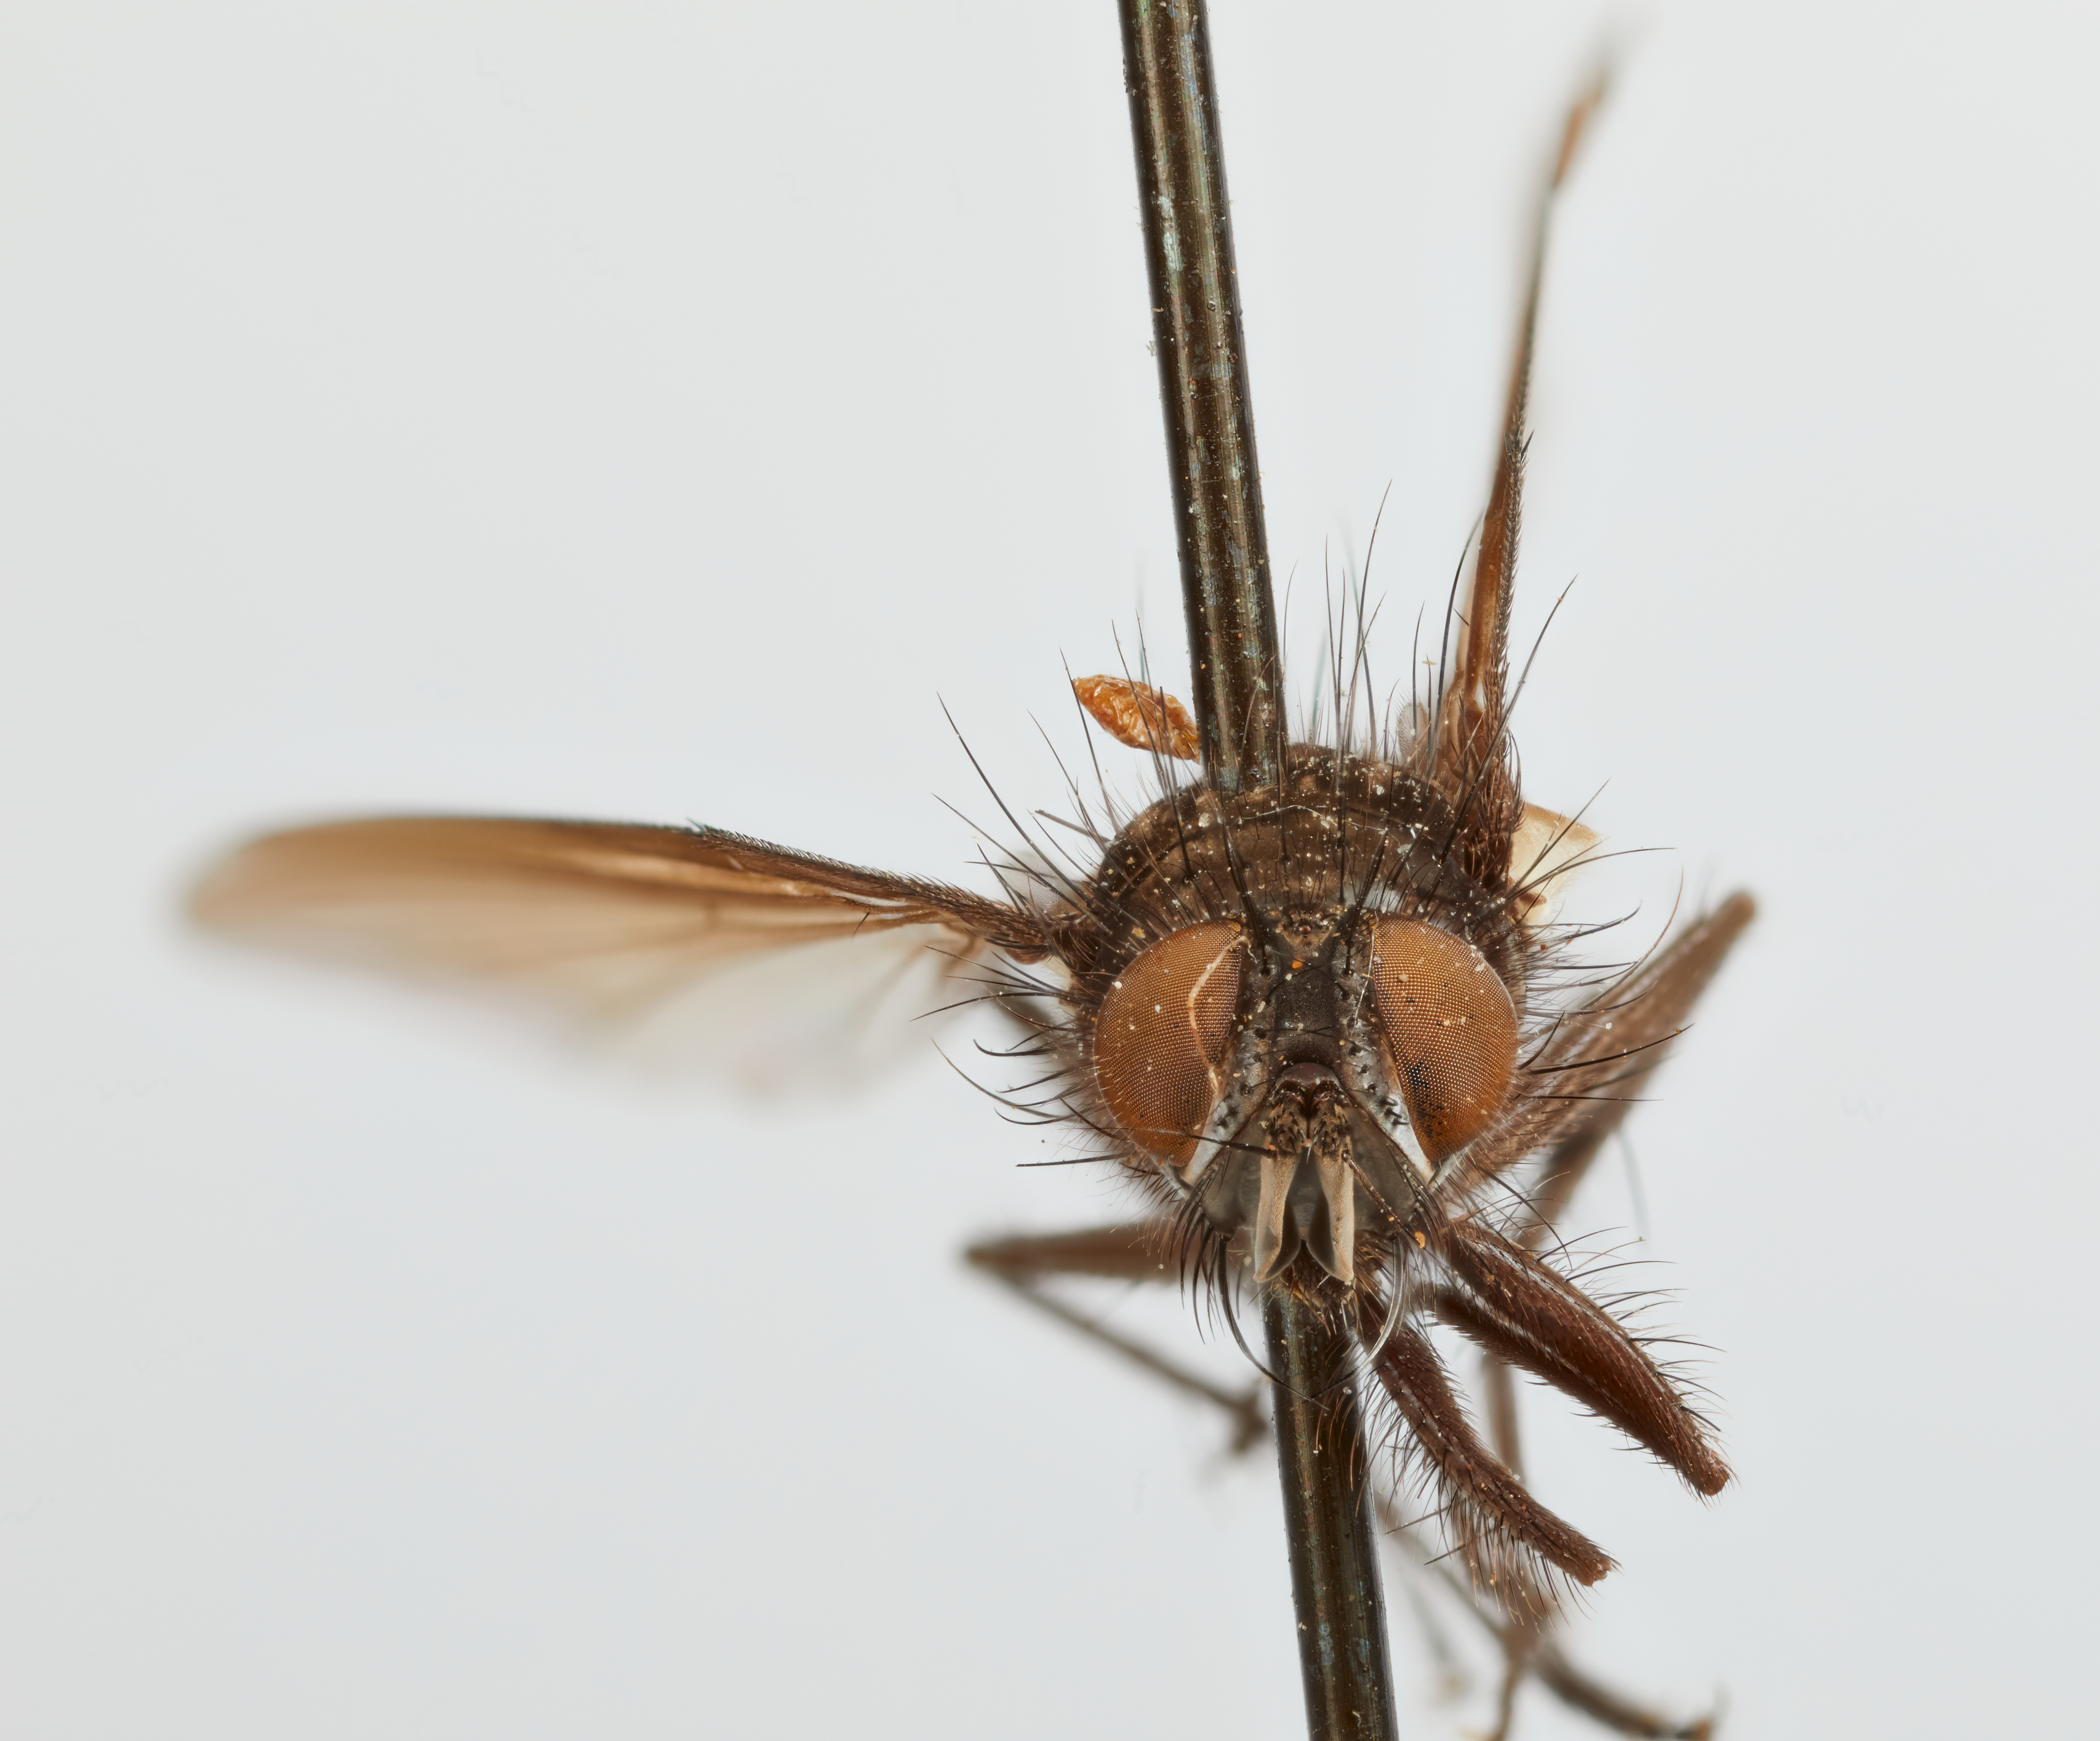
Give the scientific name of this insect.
Phyllophryno antennalis
